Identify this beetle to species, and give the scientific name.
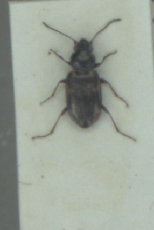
Bembidion varium
